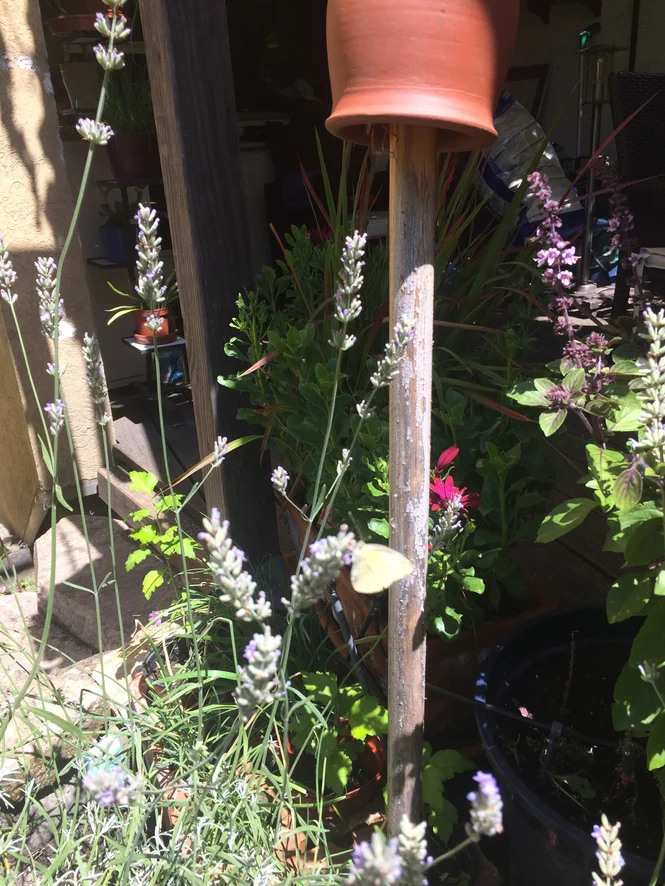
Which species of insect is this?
Pieris rapae
